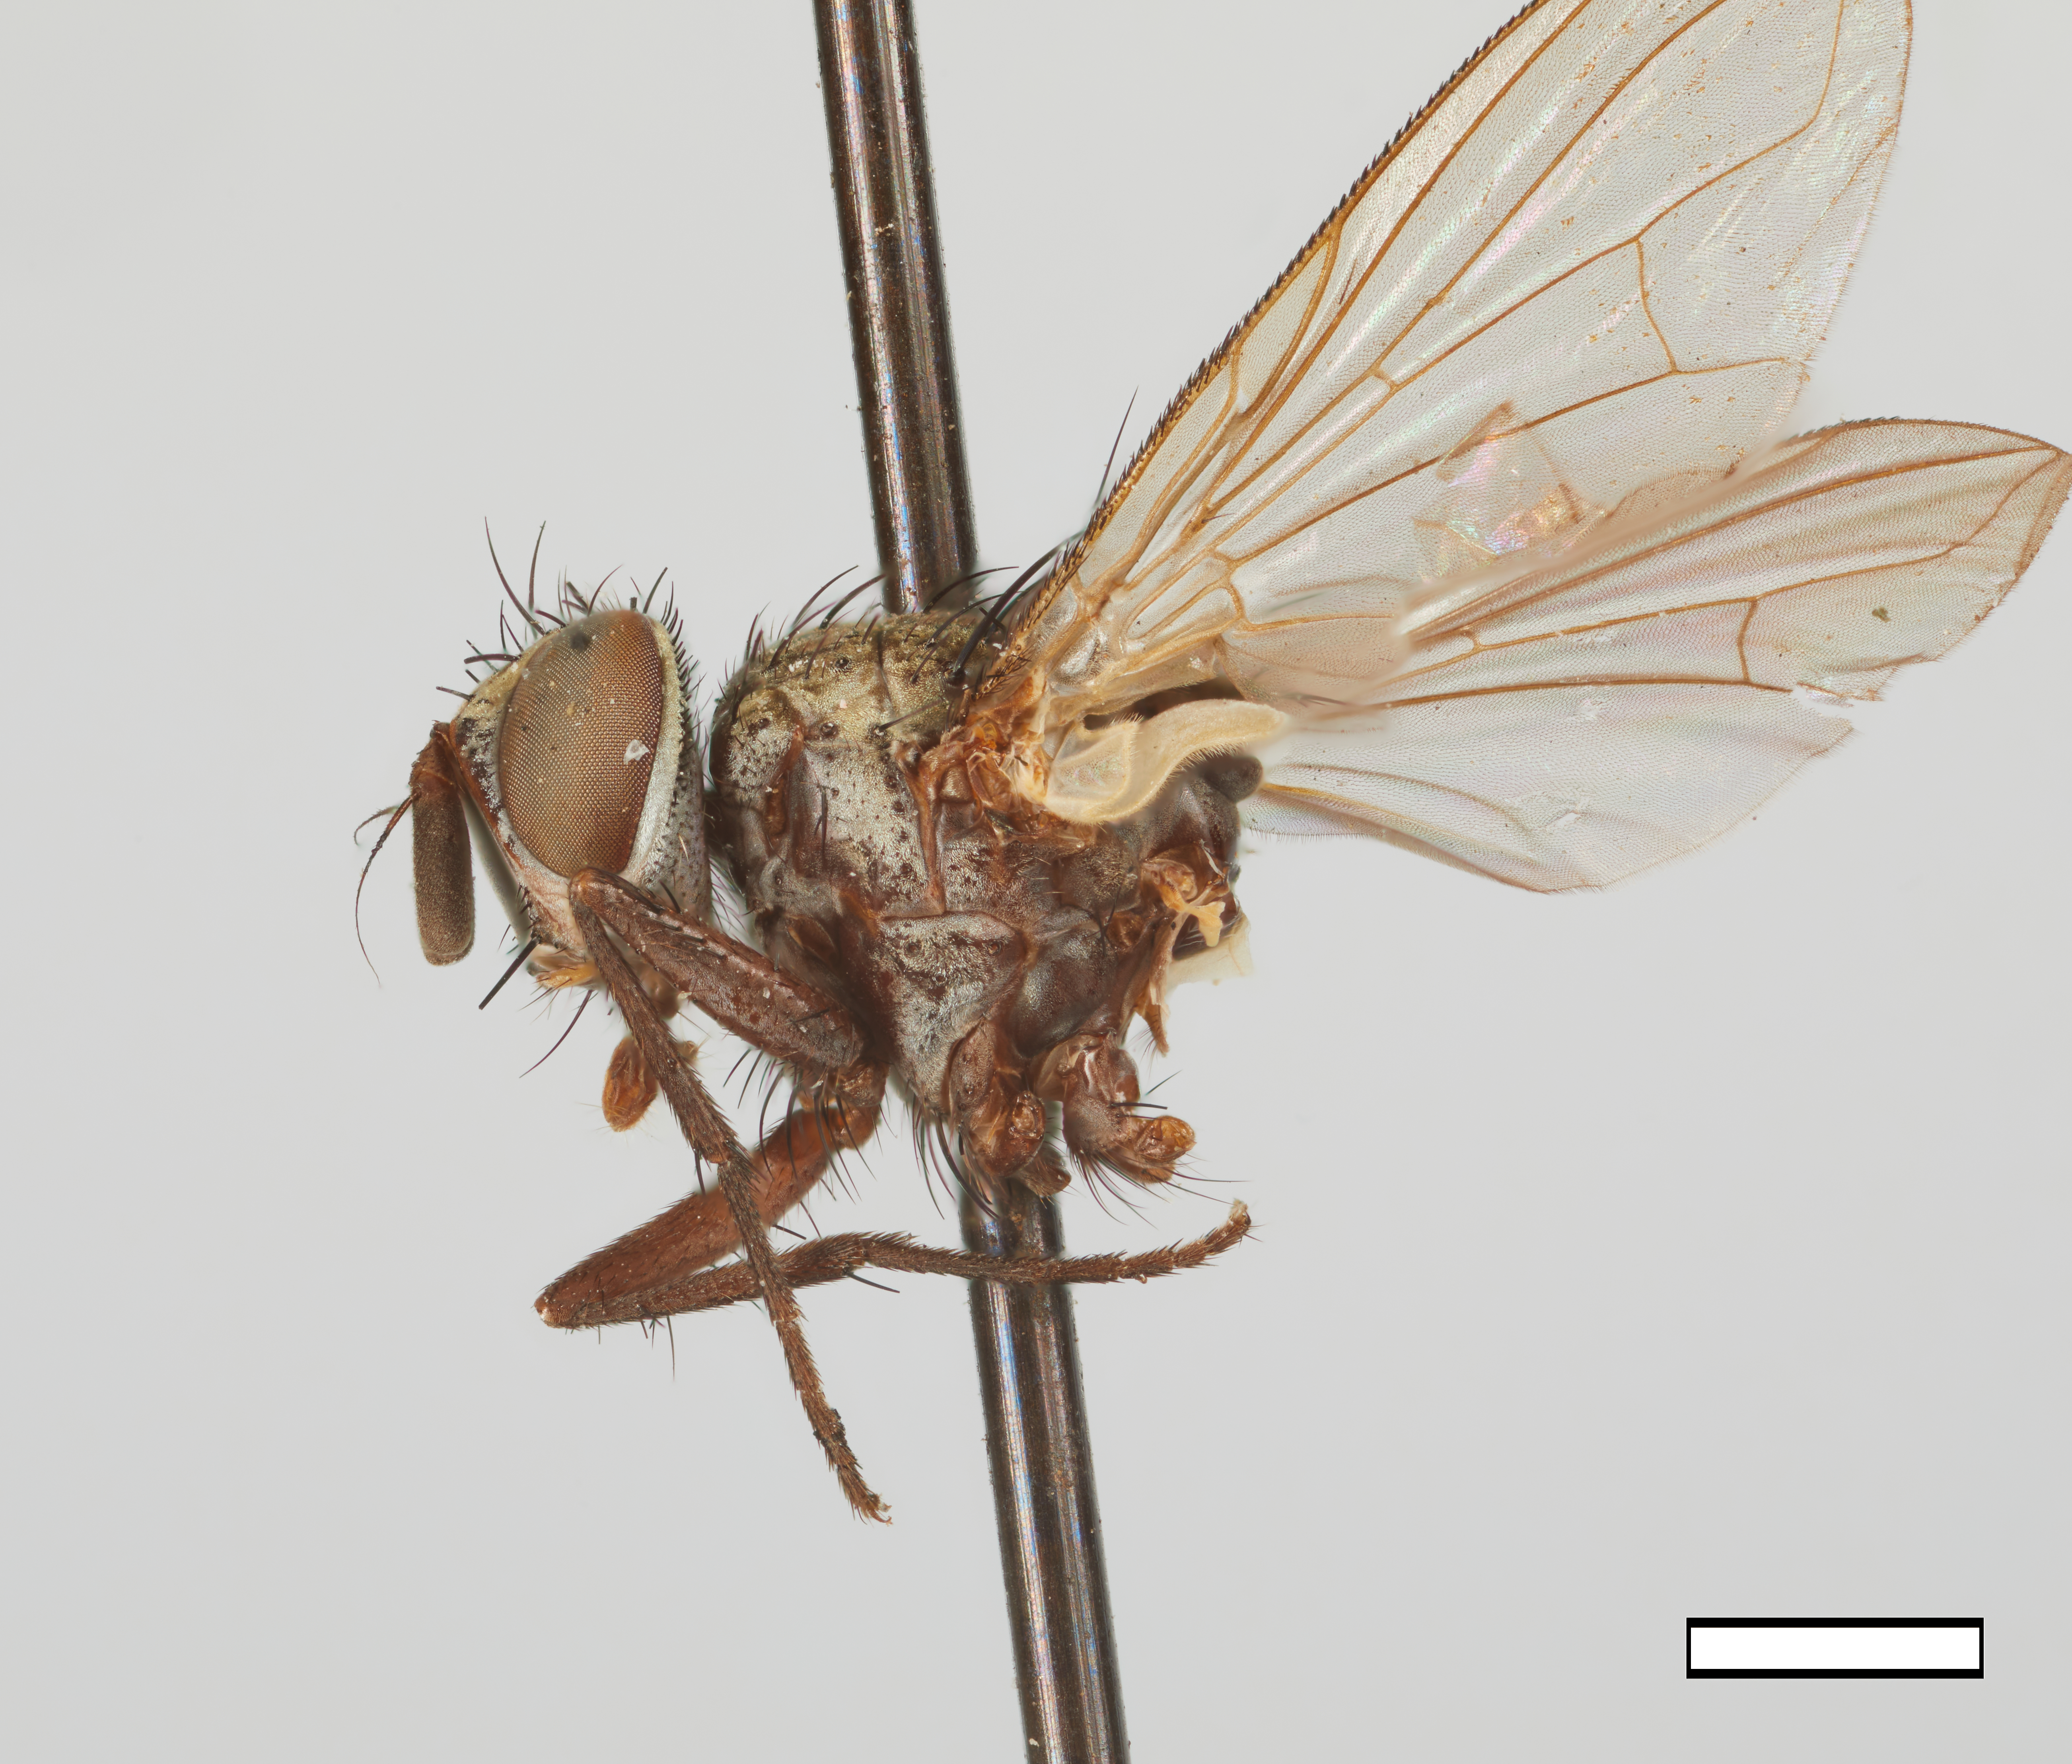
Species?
Euzenillia aurea
